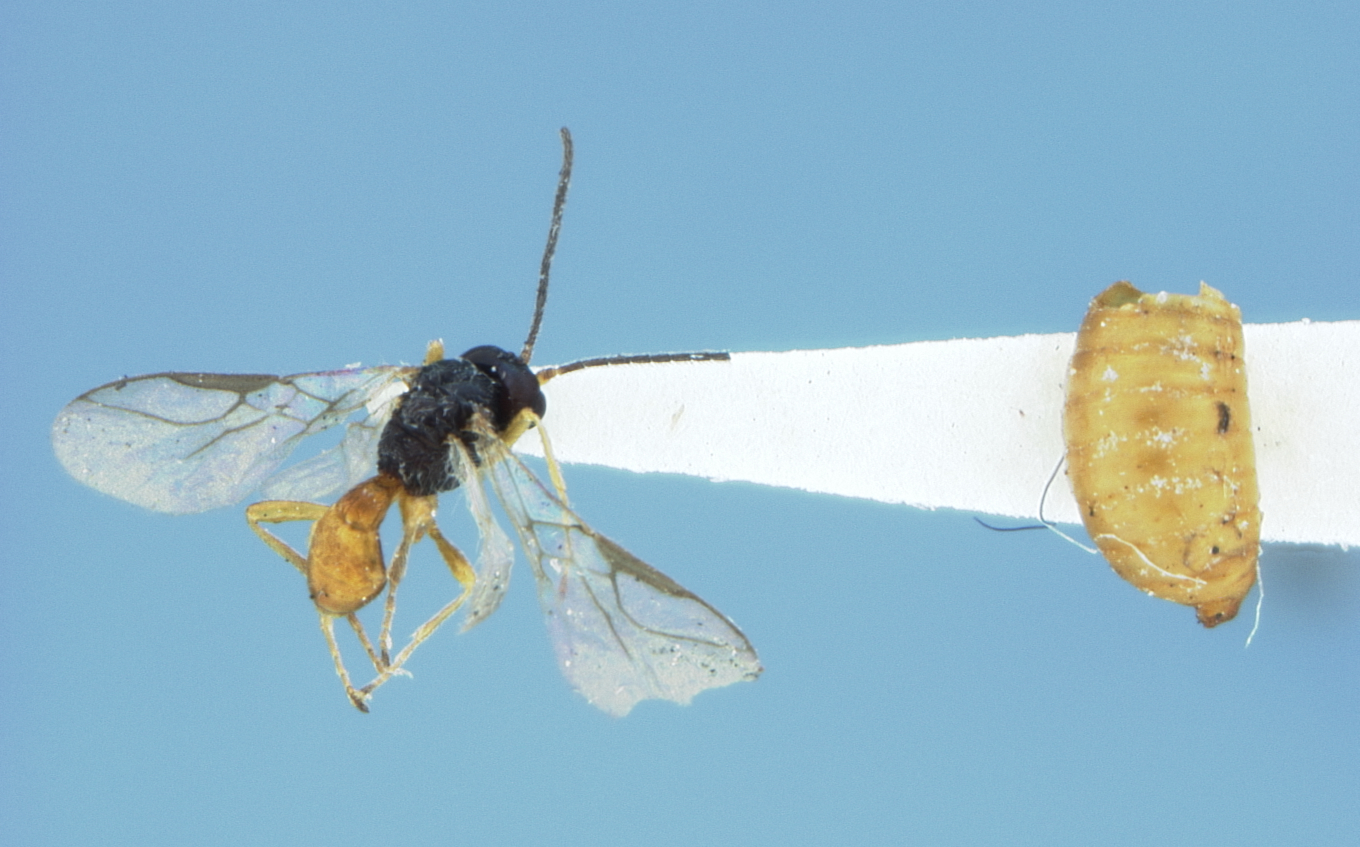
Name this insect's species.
Acrobela tachinae
